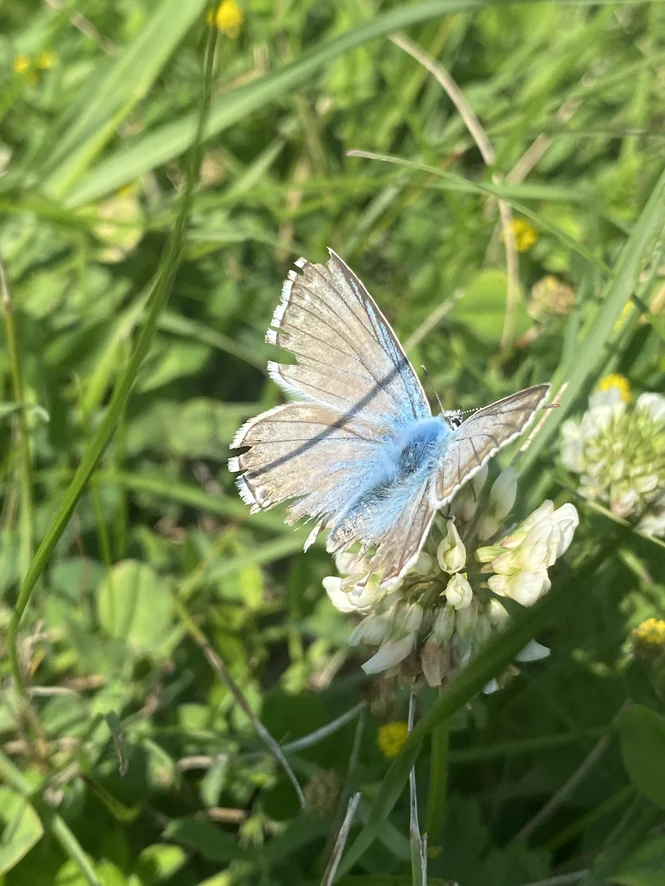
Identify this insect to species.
Lysandra coridon
